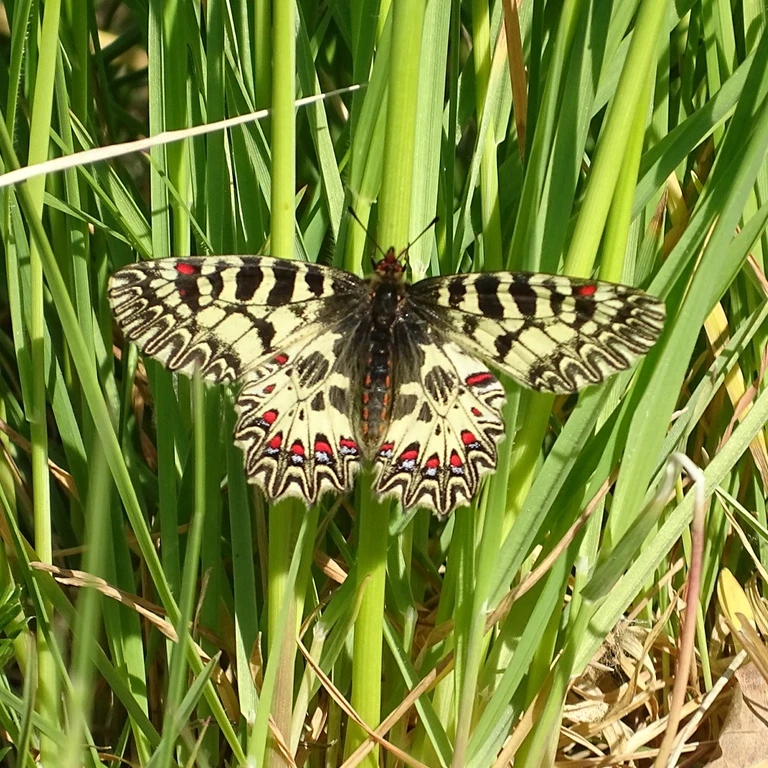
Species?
Zerynthia polyxena
